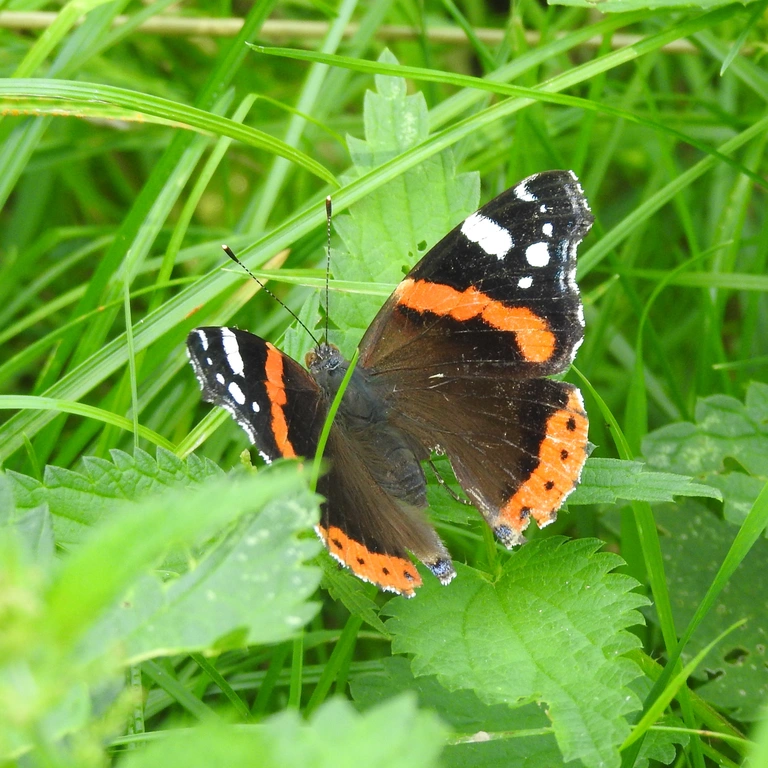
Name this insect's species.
Vanessa atalanta
